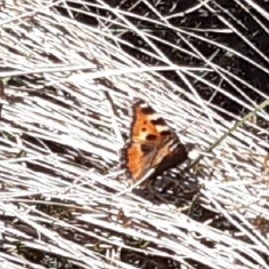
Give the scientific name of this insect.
Aglais urticae
